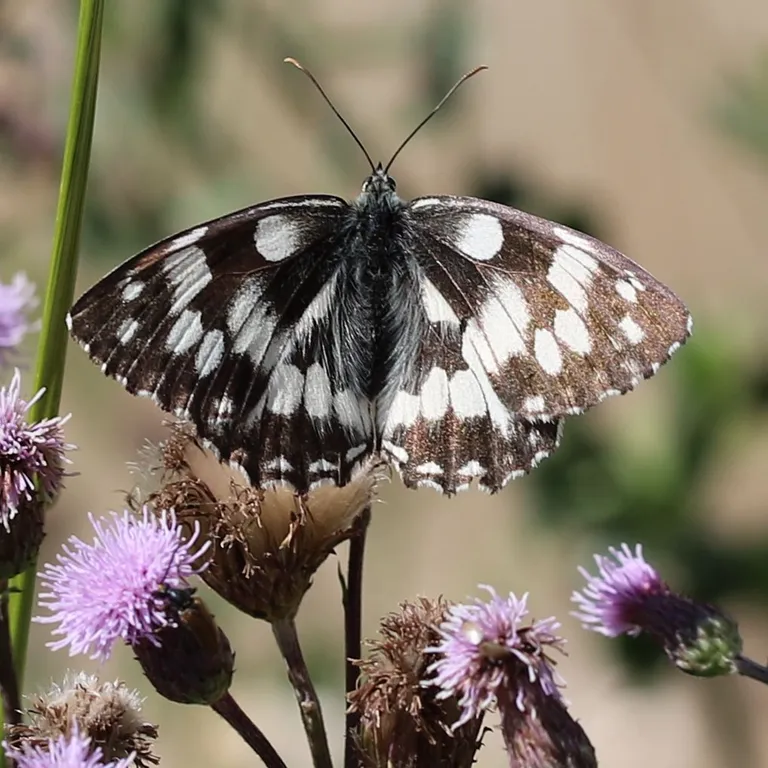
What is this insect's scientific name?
Melanargia galathea
